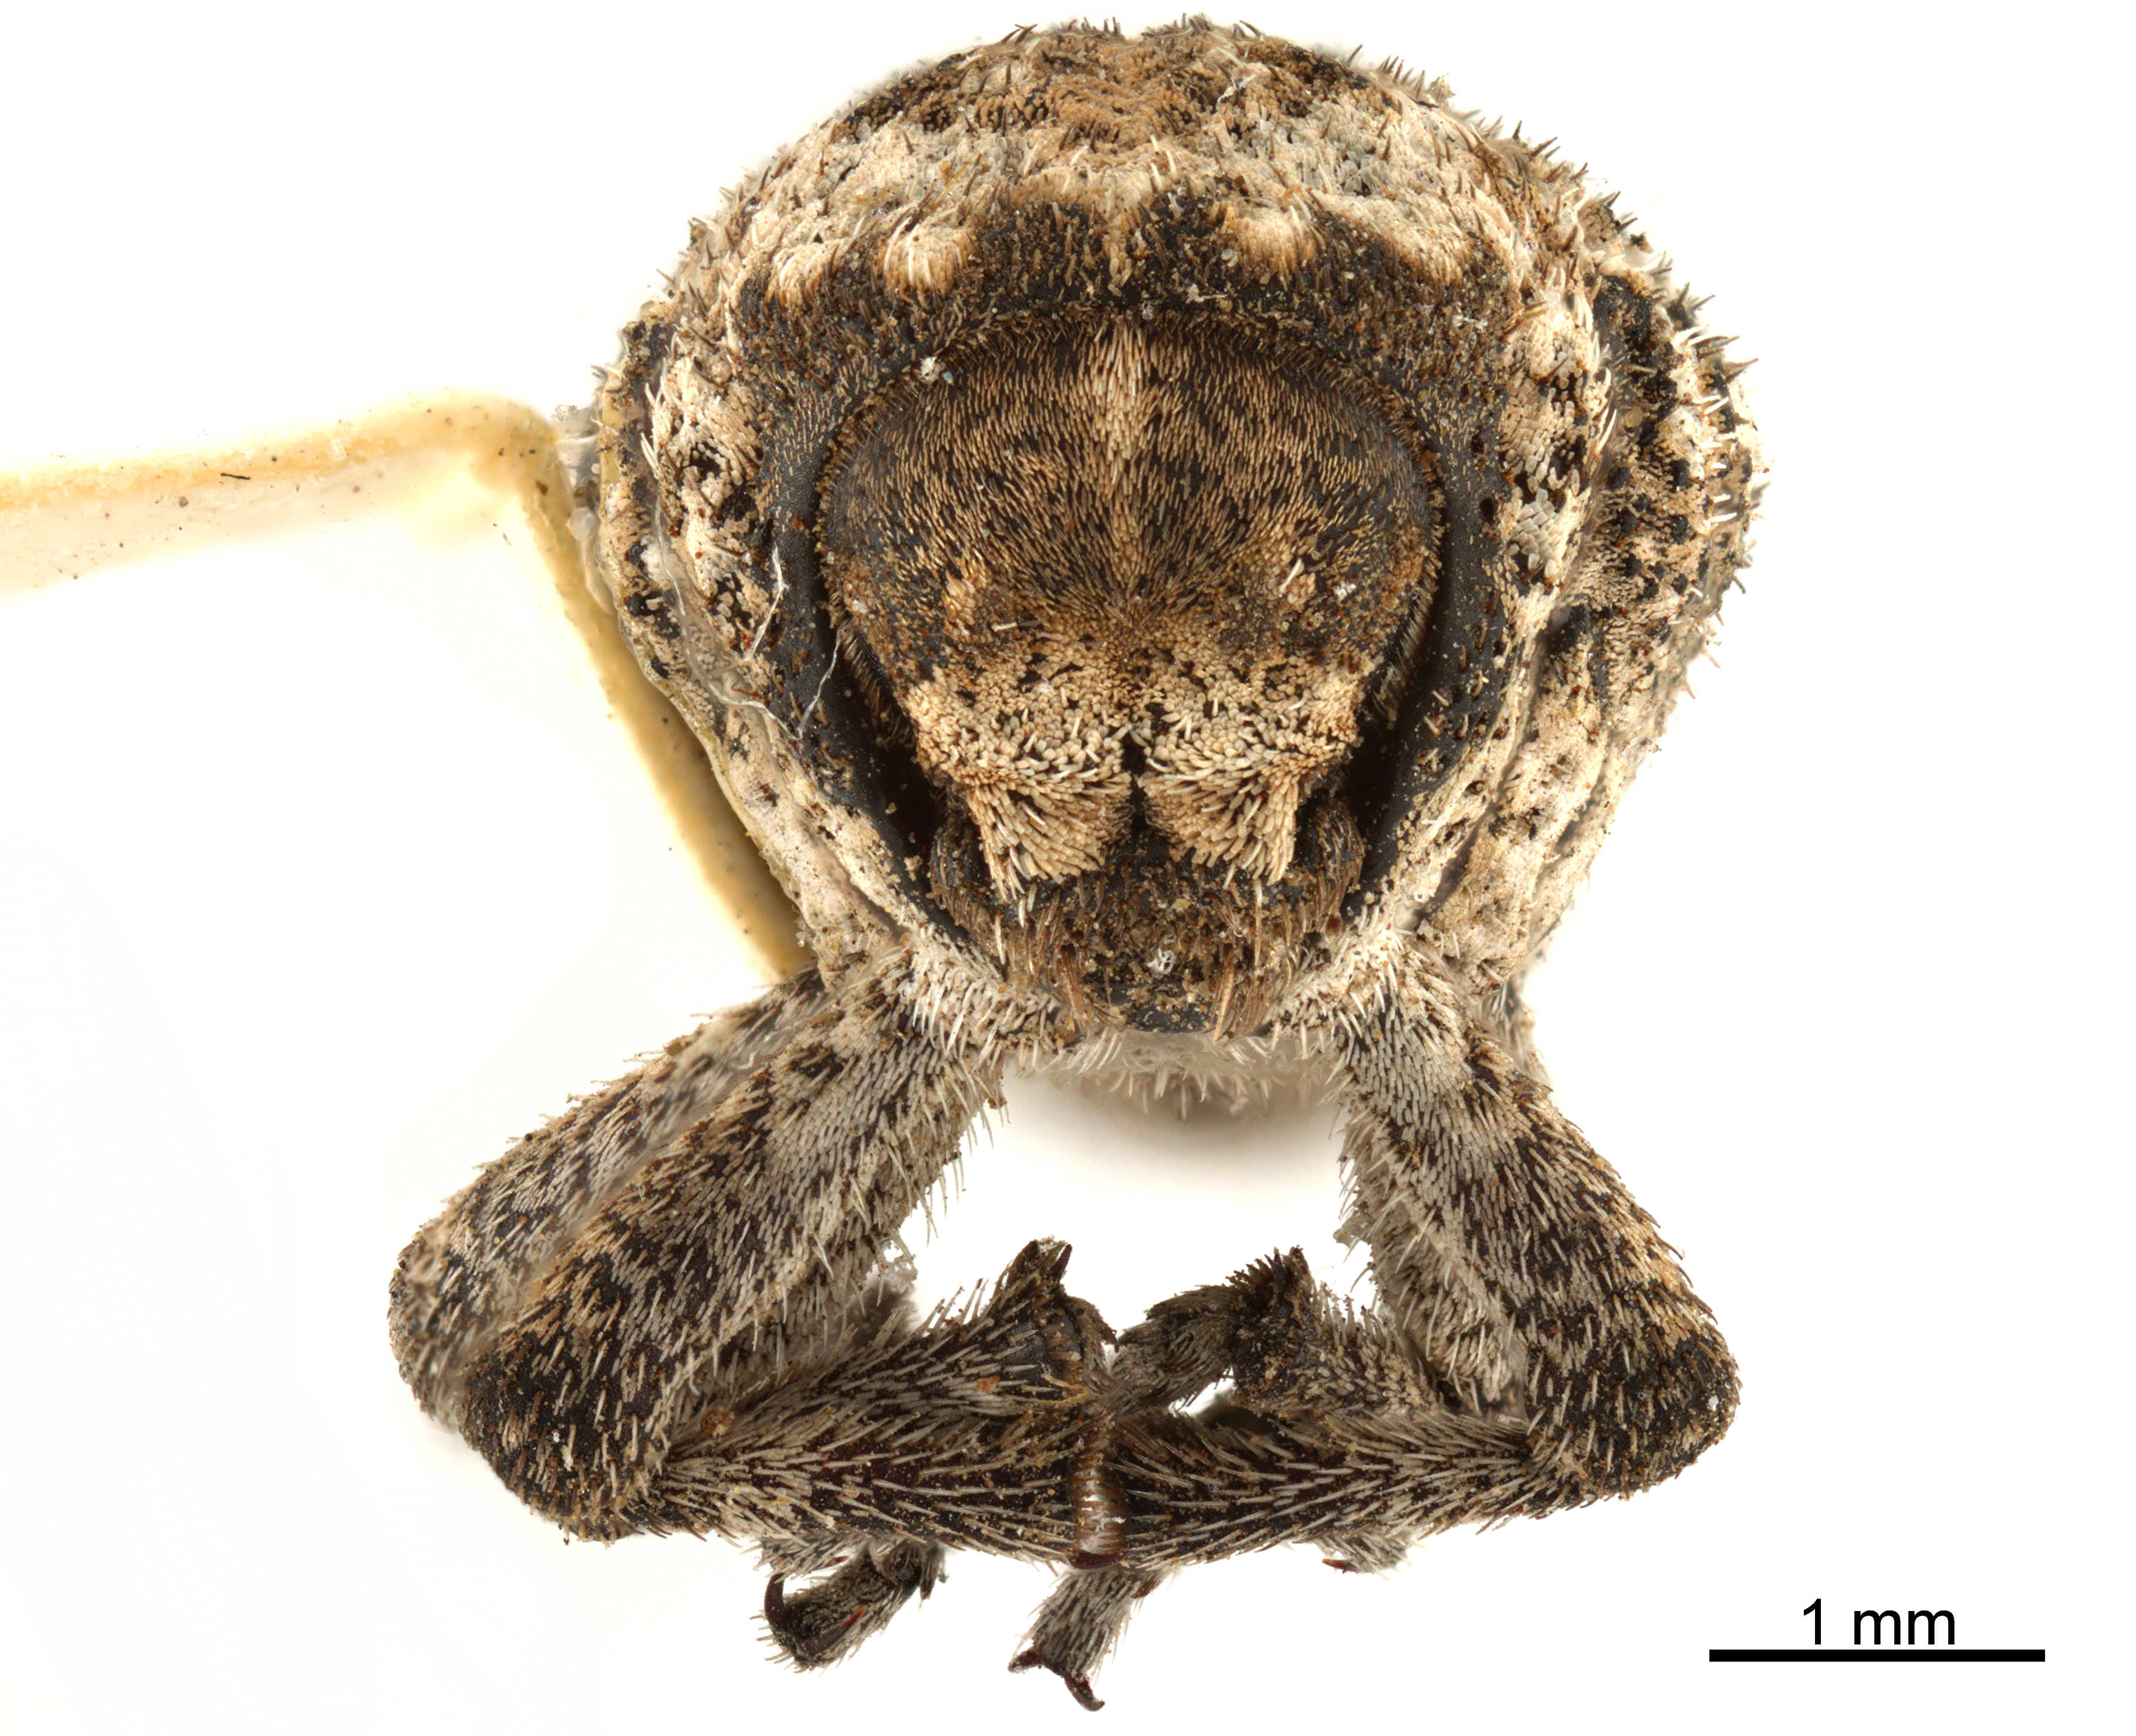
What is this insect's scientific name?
Thecesternus hirsutus
